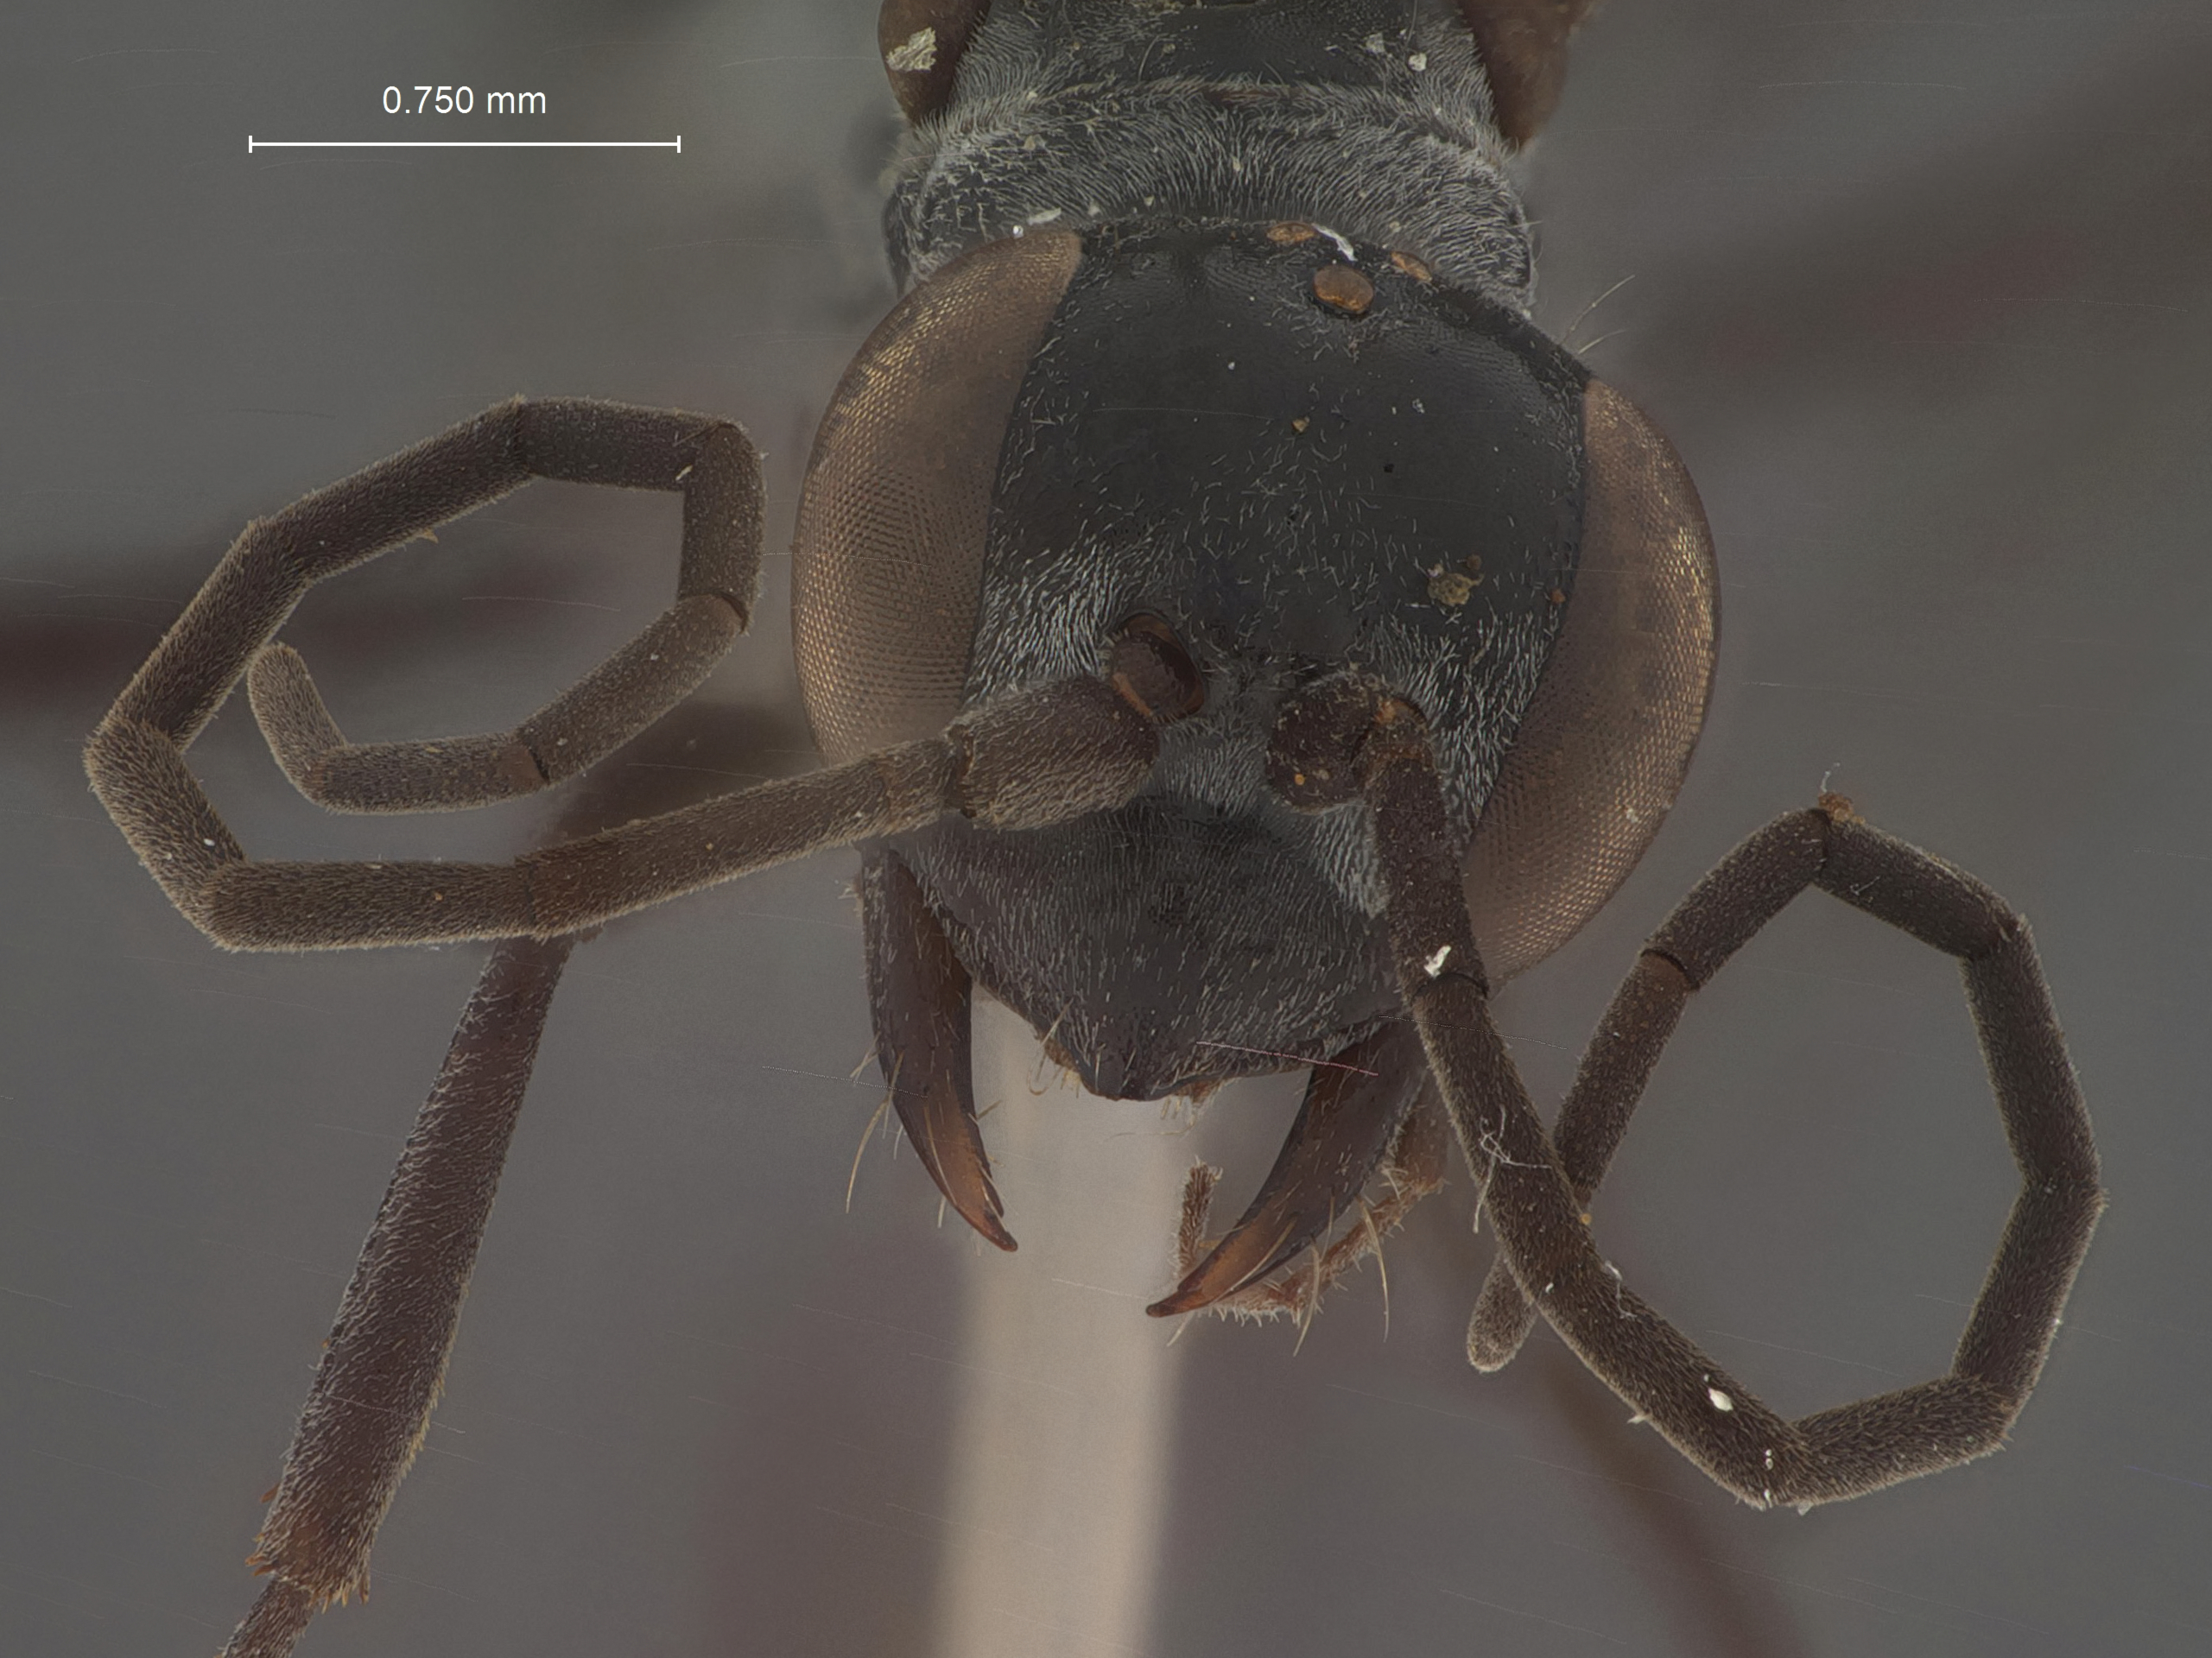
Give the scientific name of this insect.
Auplopus hoorai
